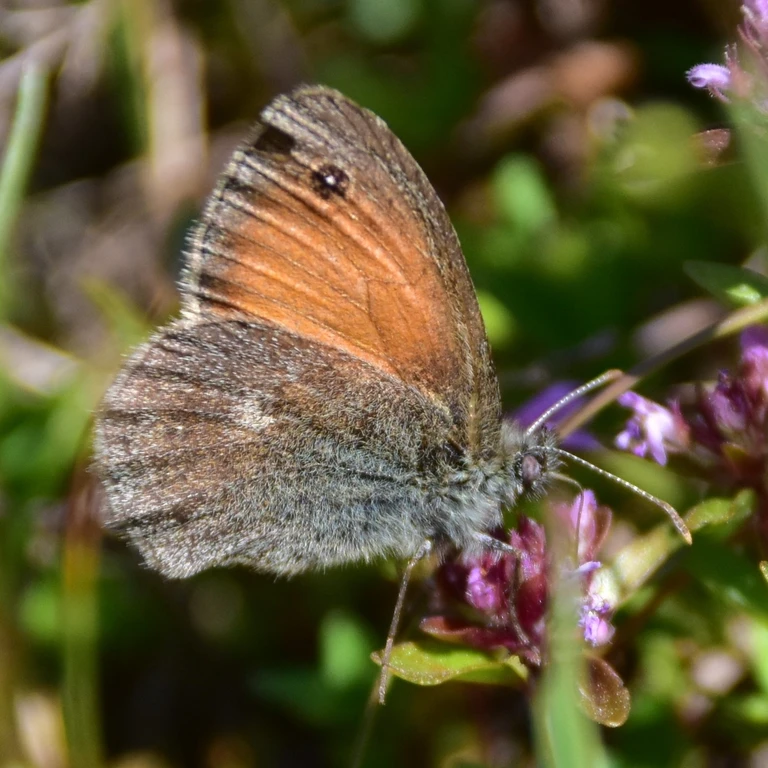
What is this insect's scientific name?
Coenonympha pamphilus
